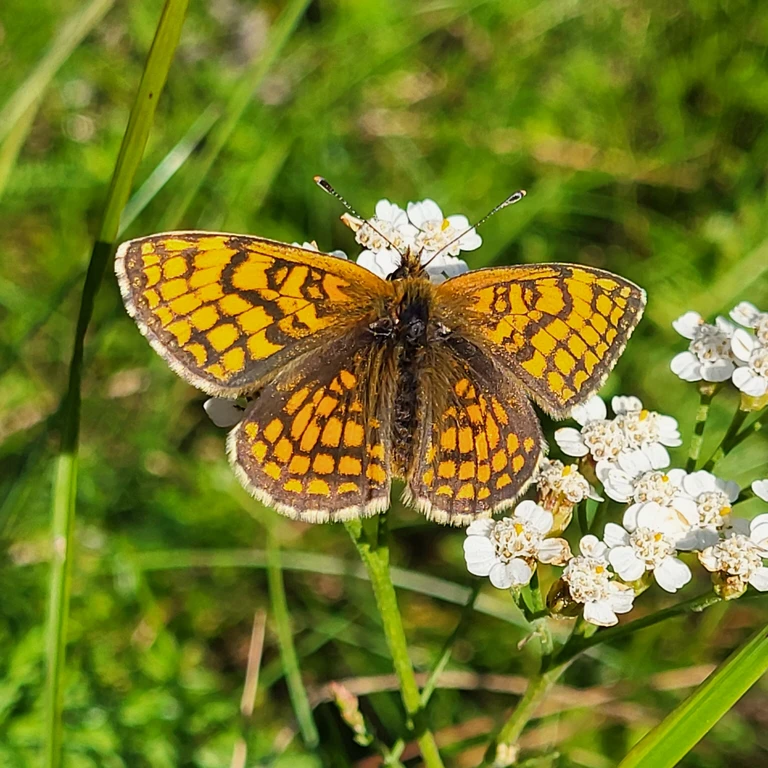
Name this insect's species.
Melitaea athalia
